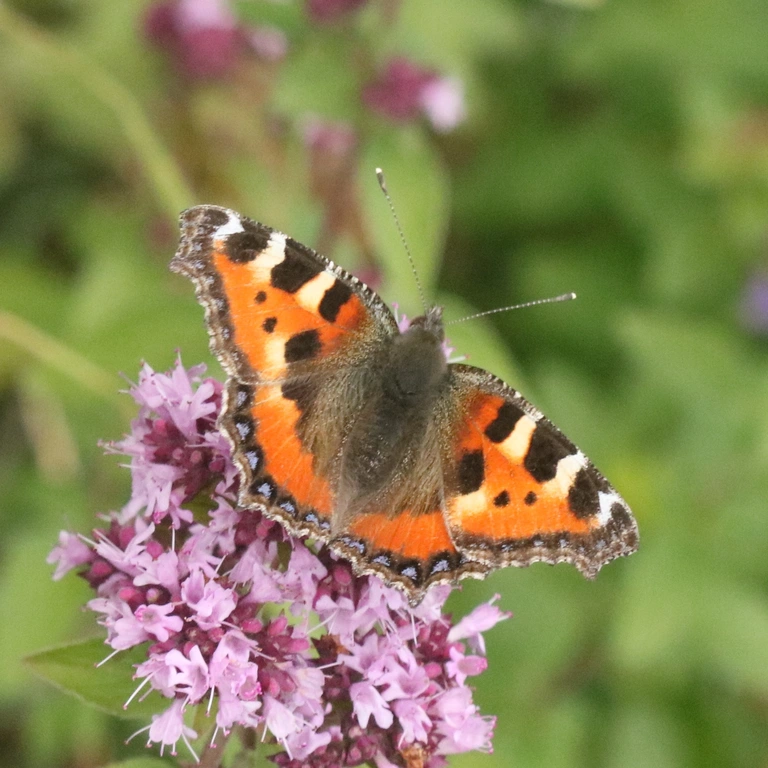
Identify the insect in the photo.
Aglais urticae
